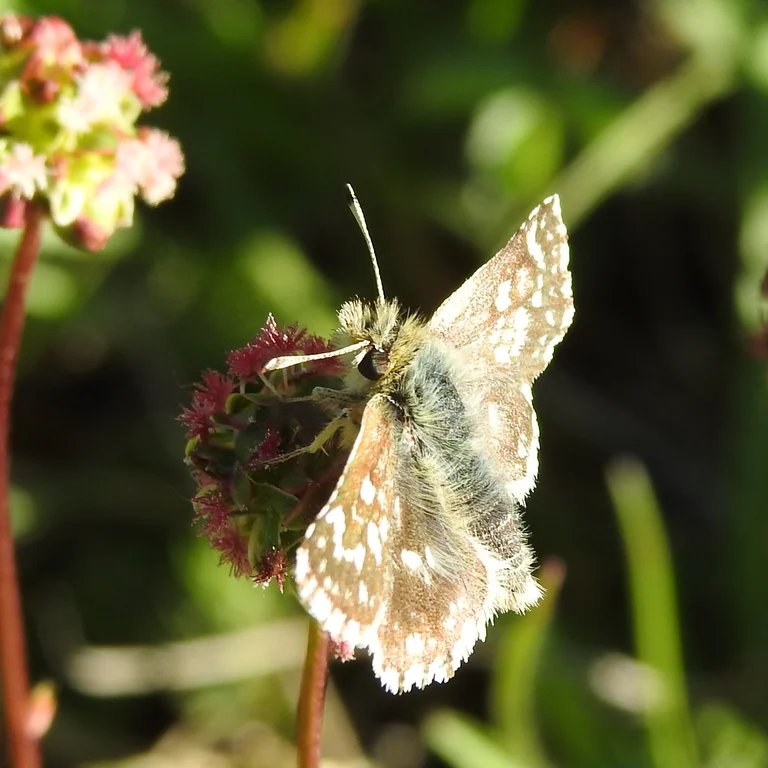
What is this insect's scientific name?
Spialia sertorius
